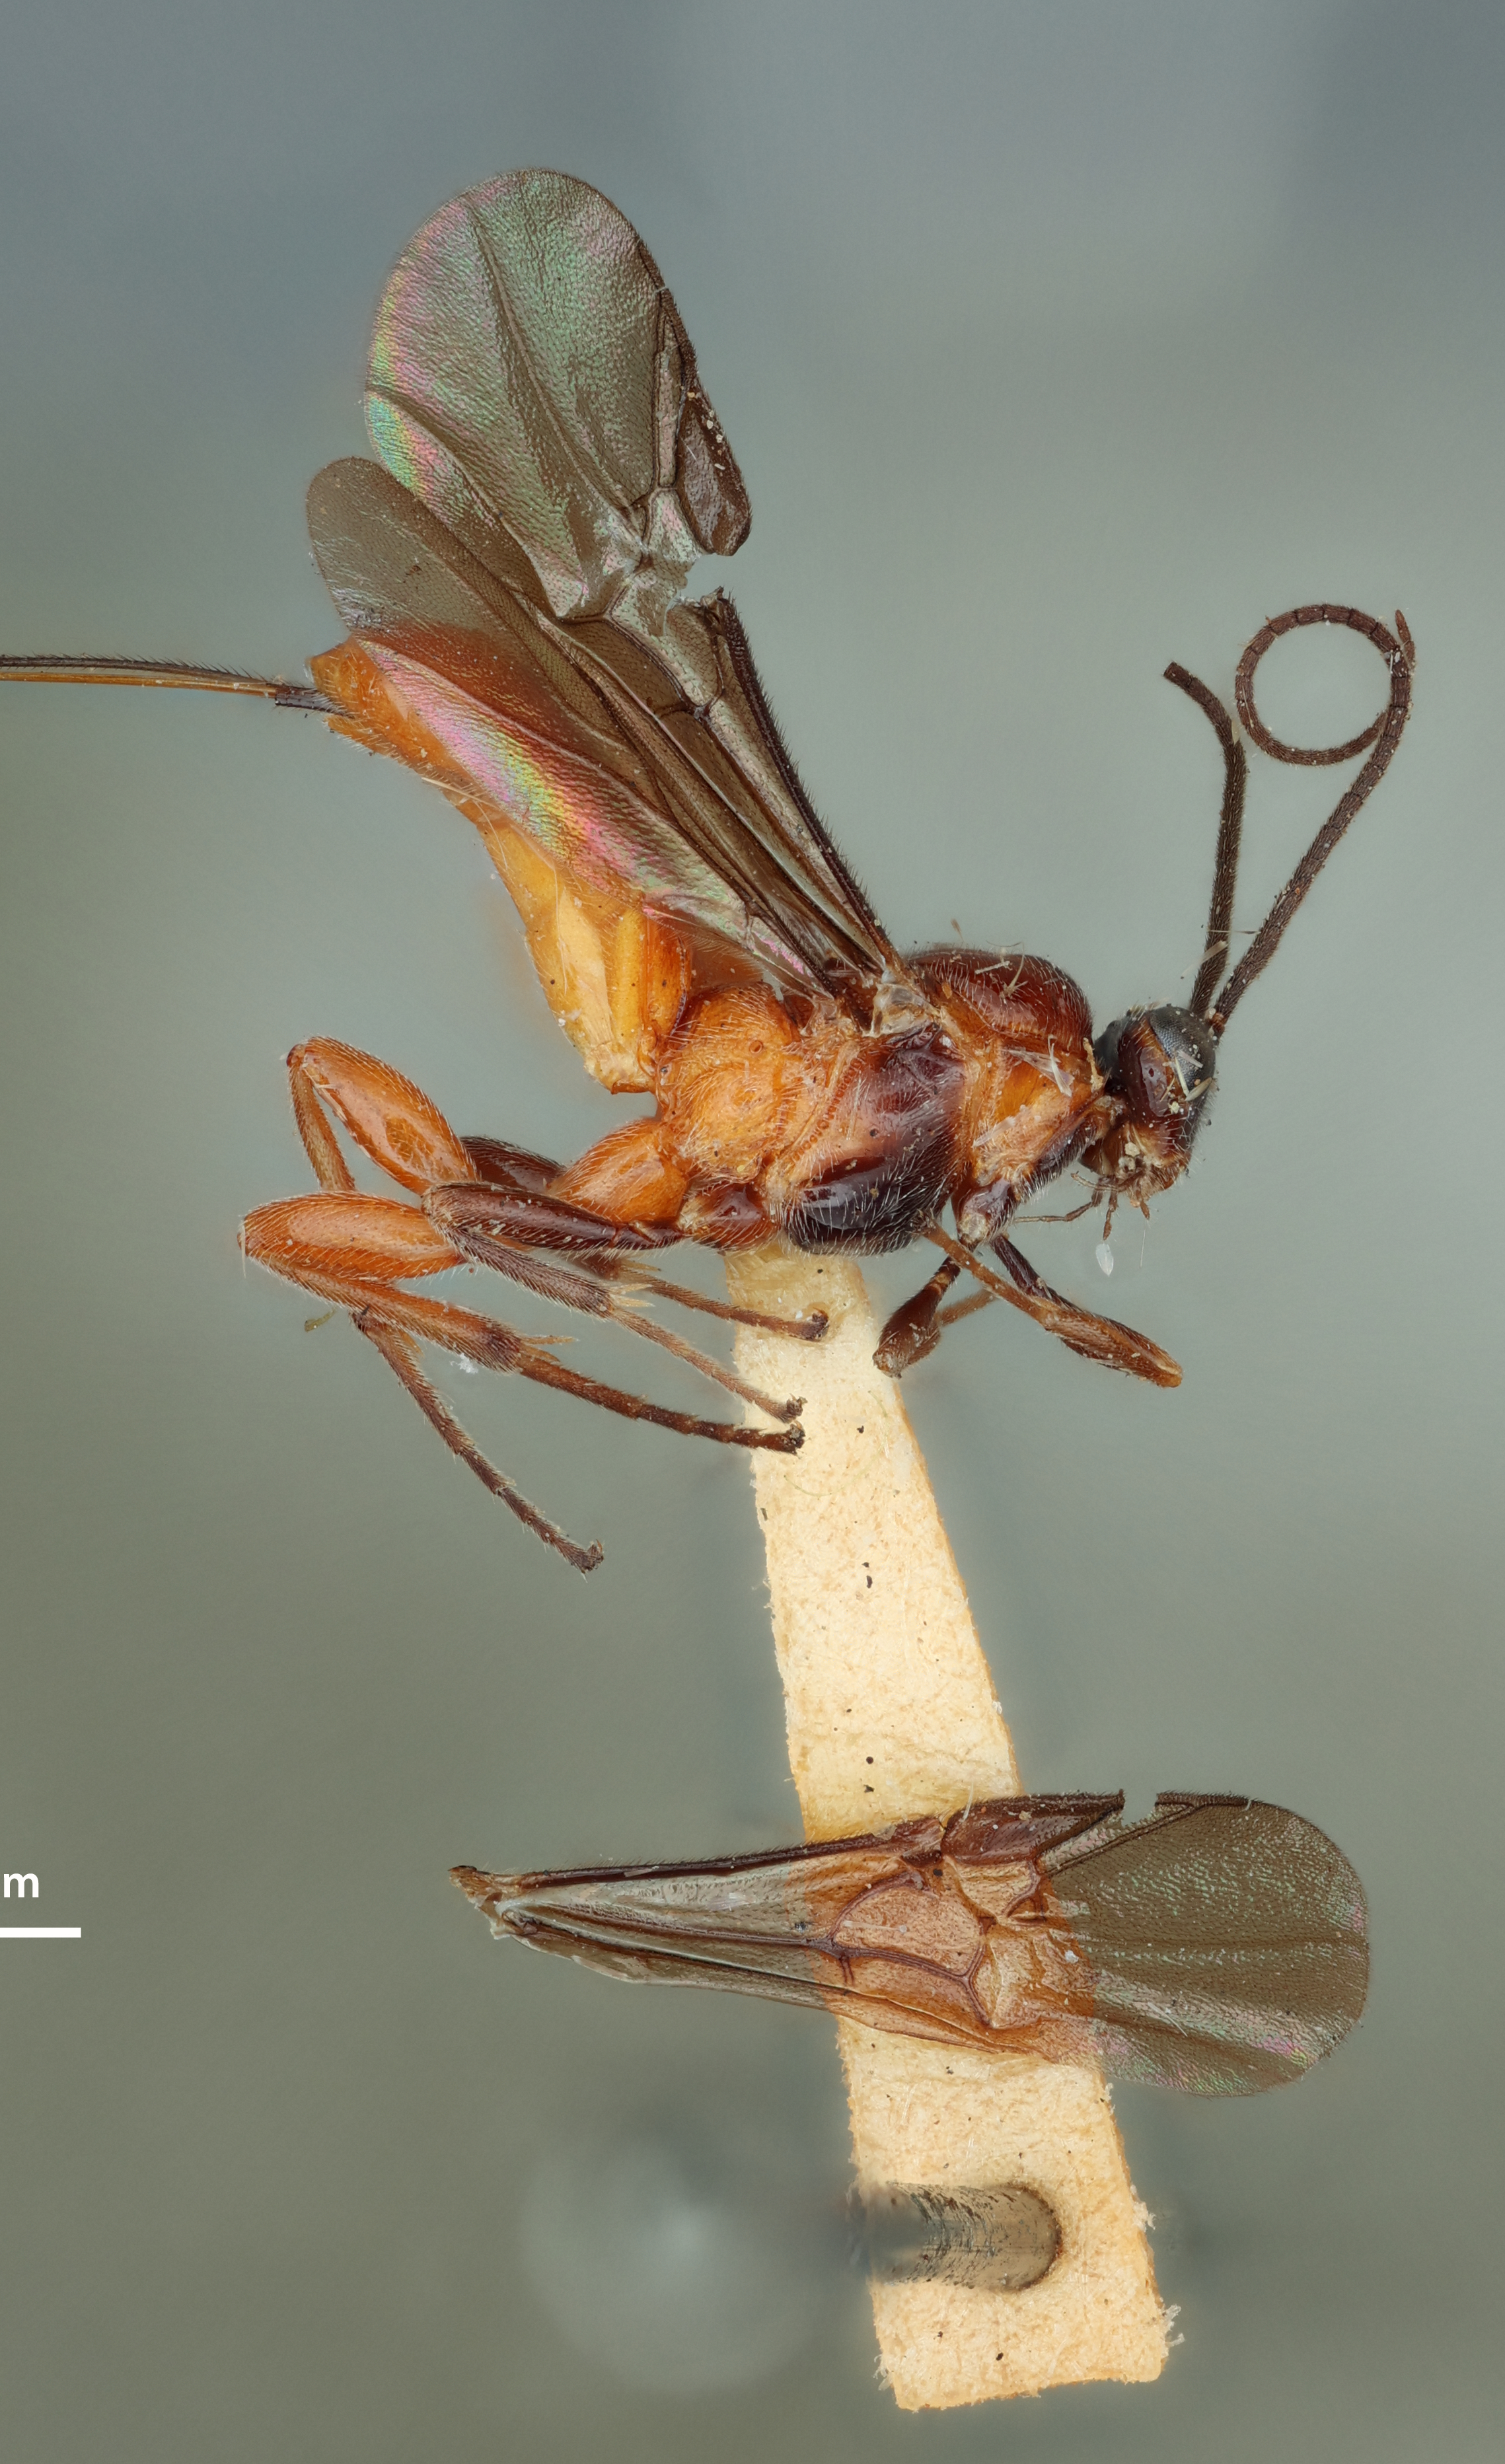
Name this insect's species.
Bassus acrobasidis
